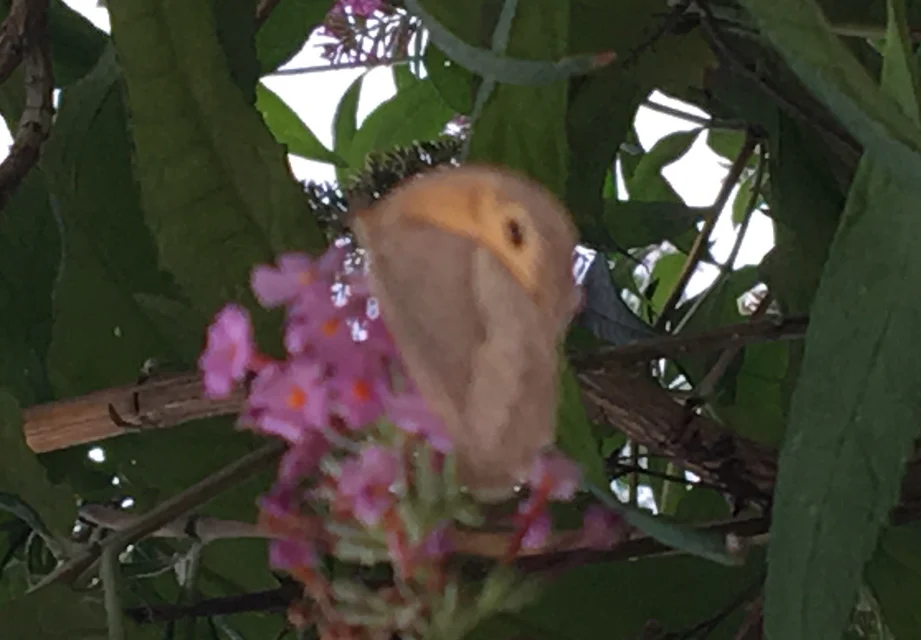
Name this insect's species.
Maniola jurtina
